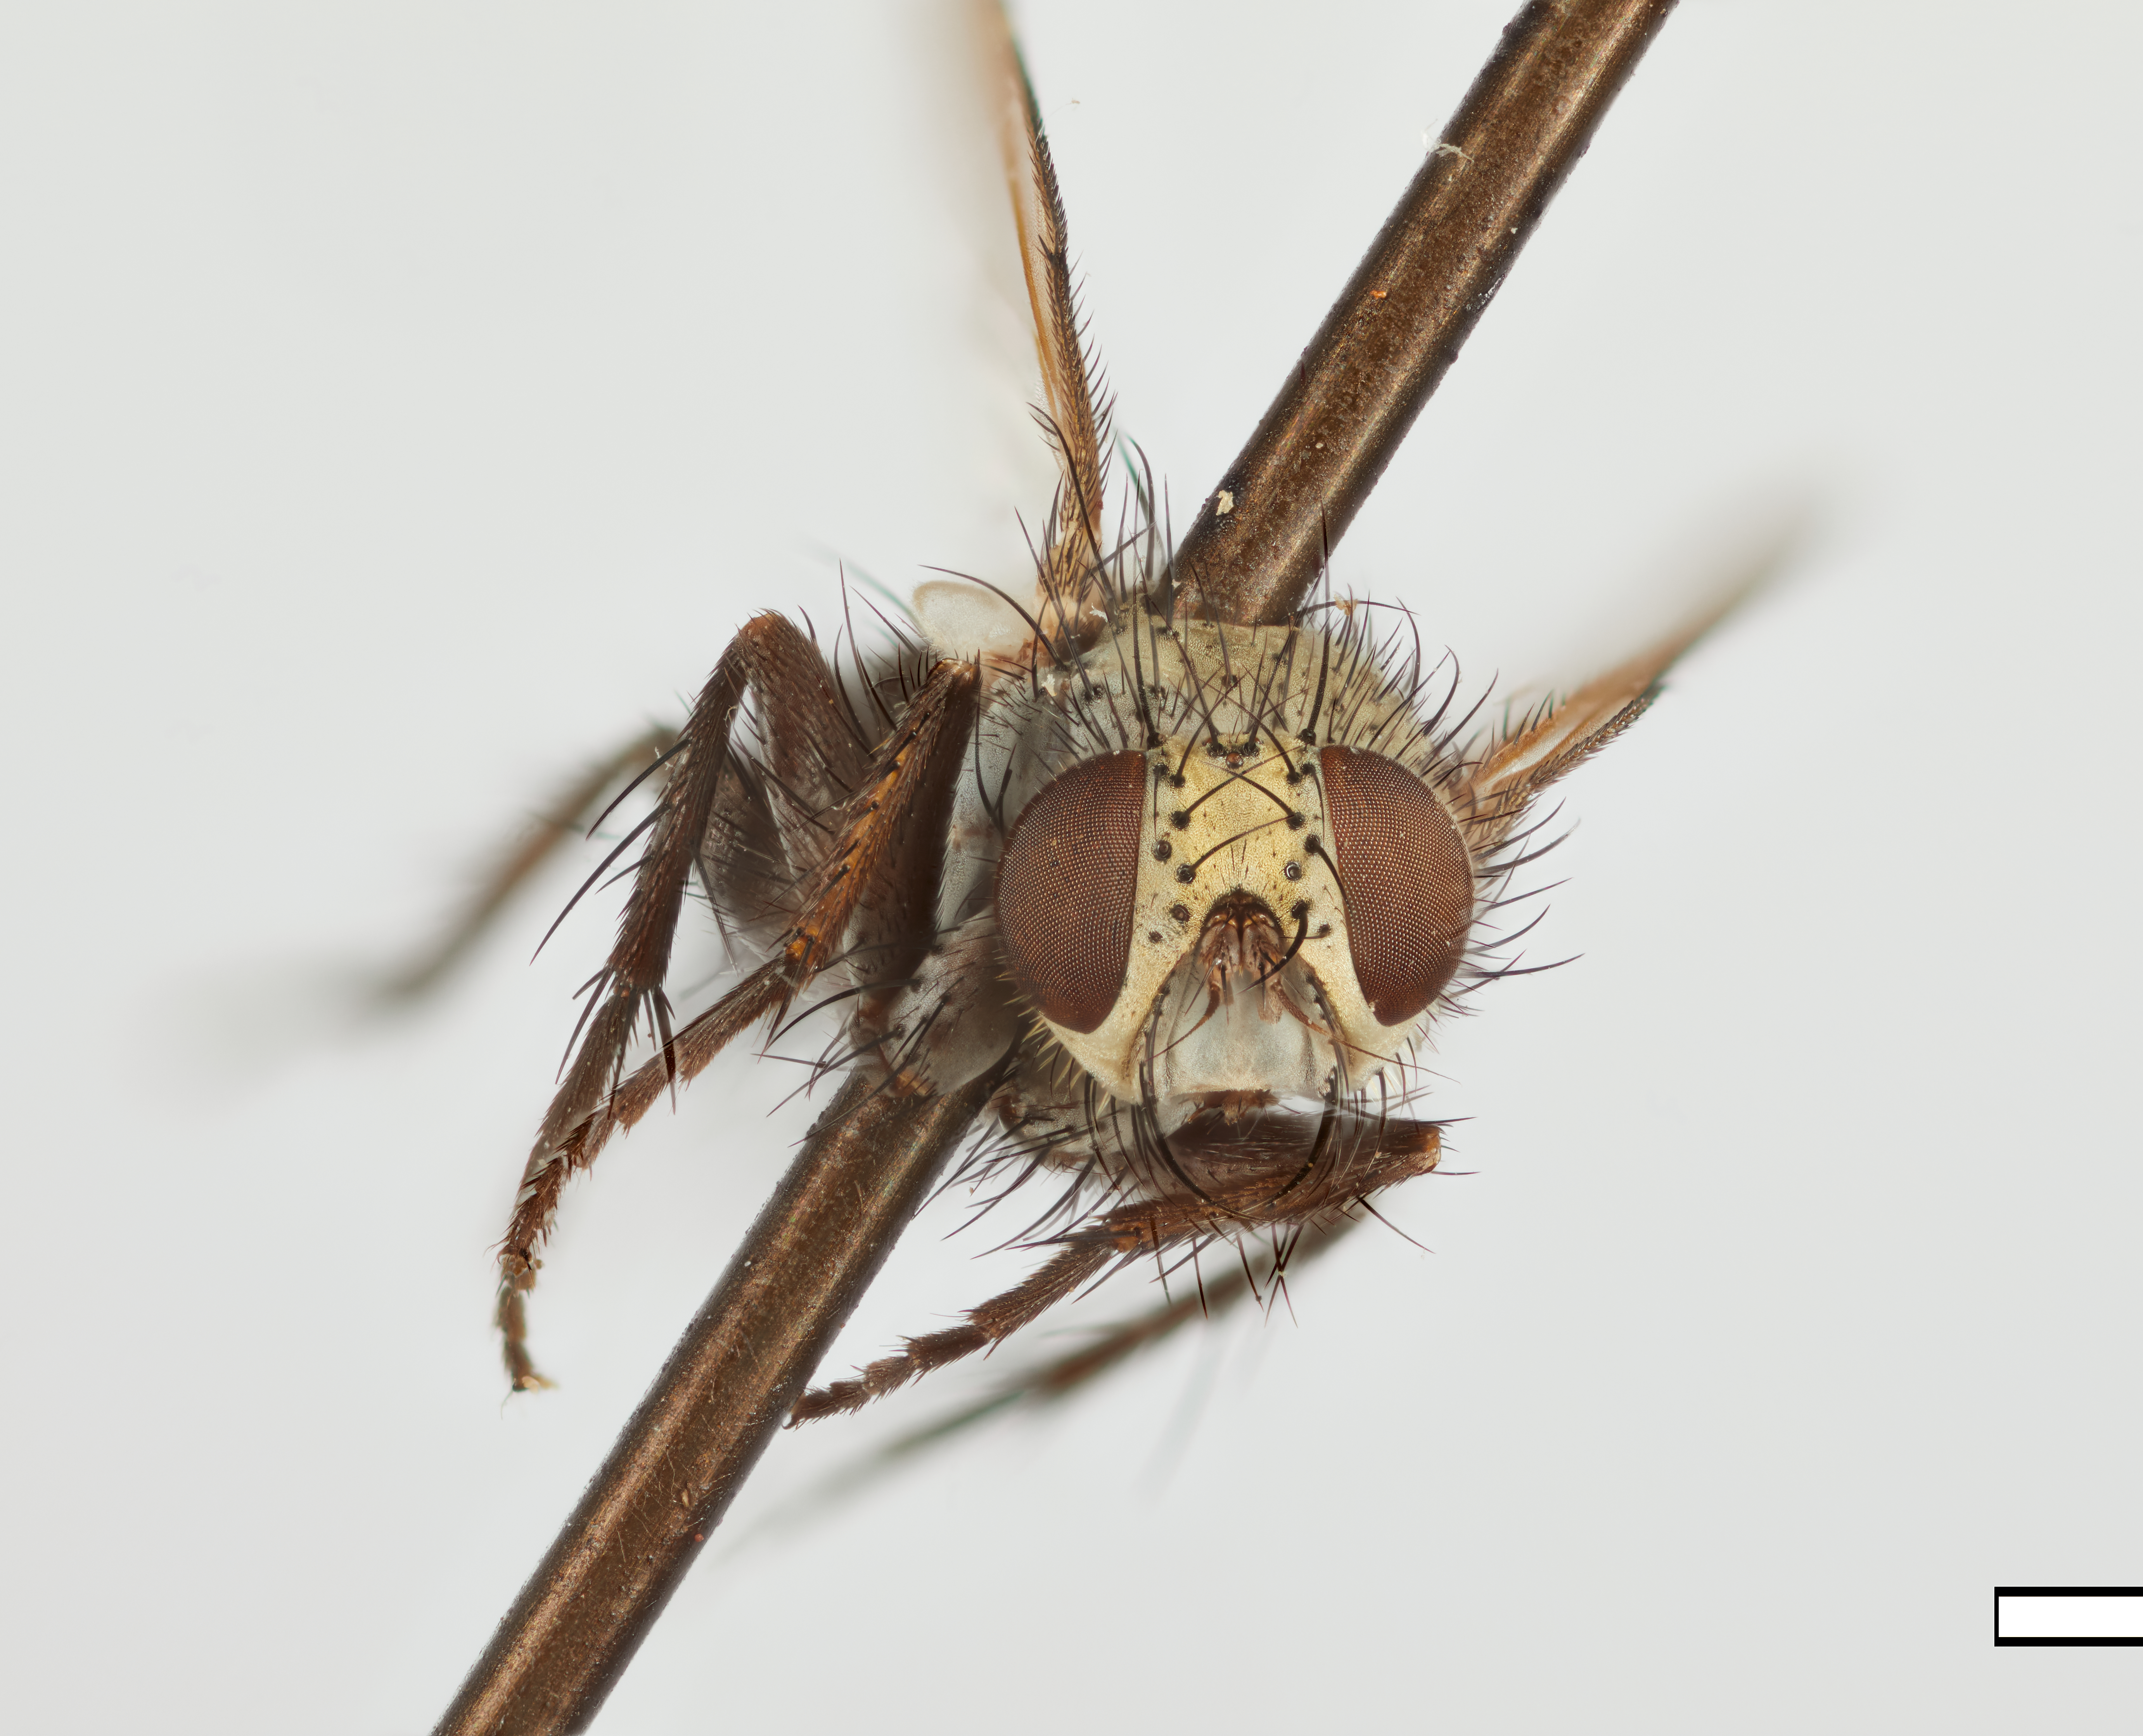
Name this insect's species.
Chaetophlepsis ucayali
